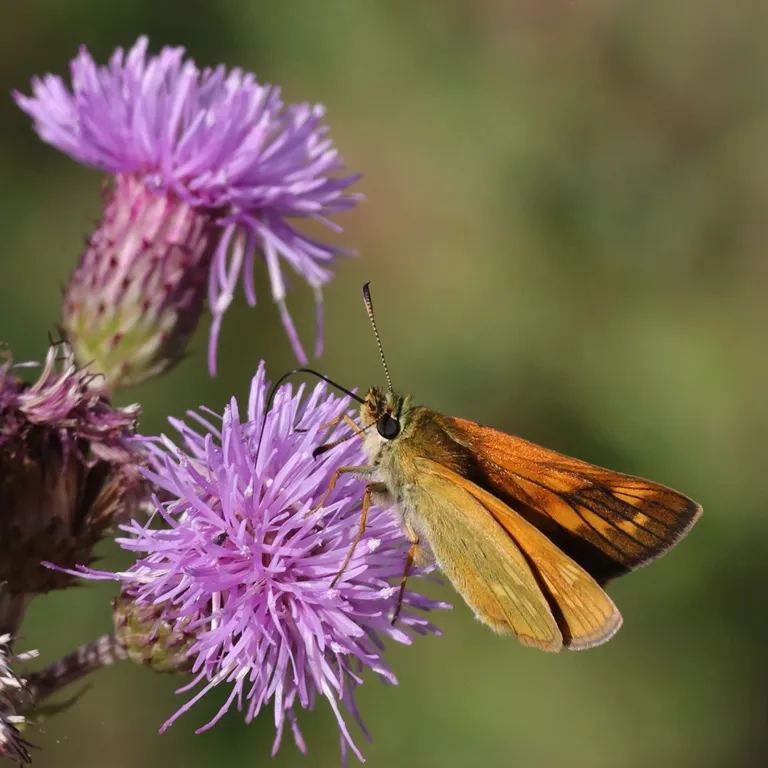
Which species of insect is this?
Ochlodes sylvanus (also Ochlodes venata)
